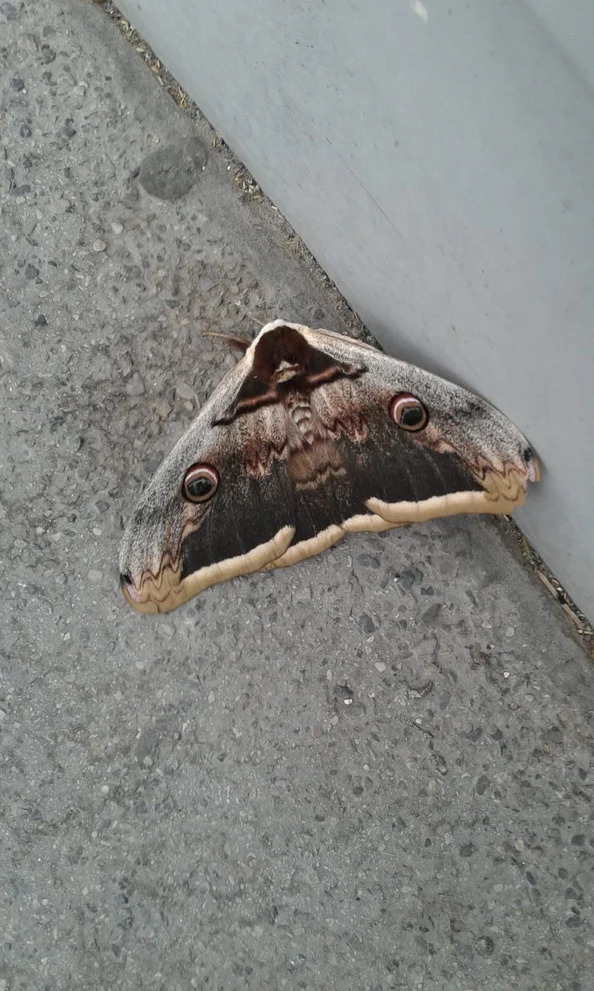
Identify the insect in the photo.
Saturnia pyri
